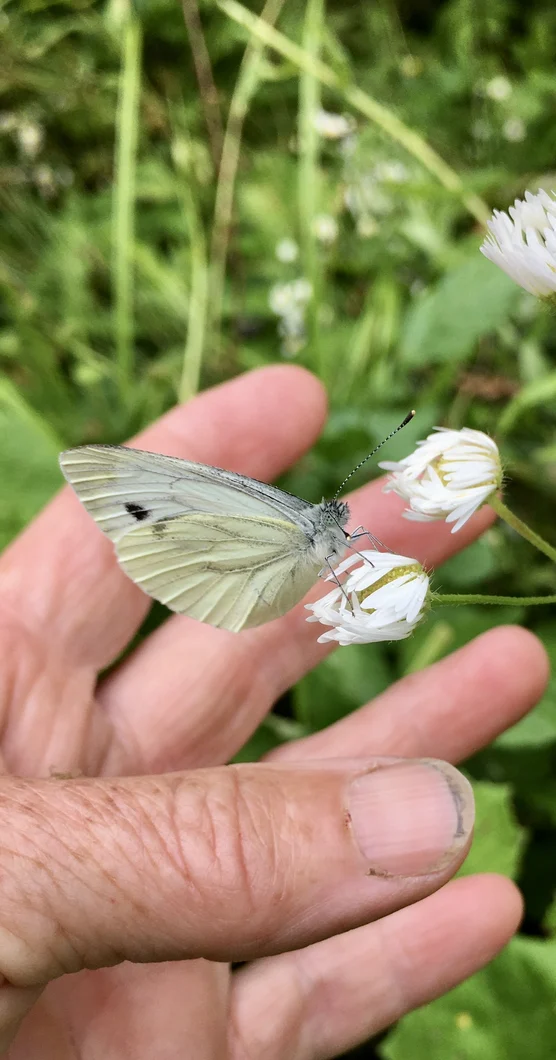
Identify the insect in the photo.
Pieris napi
